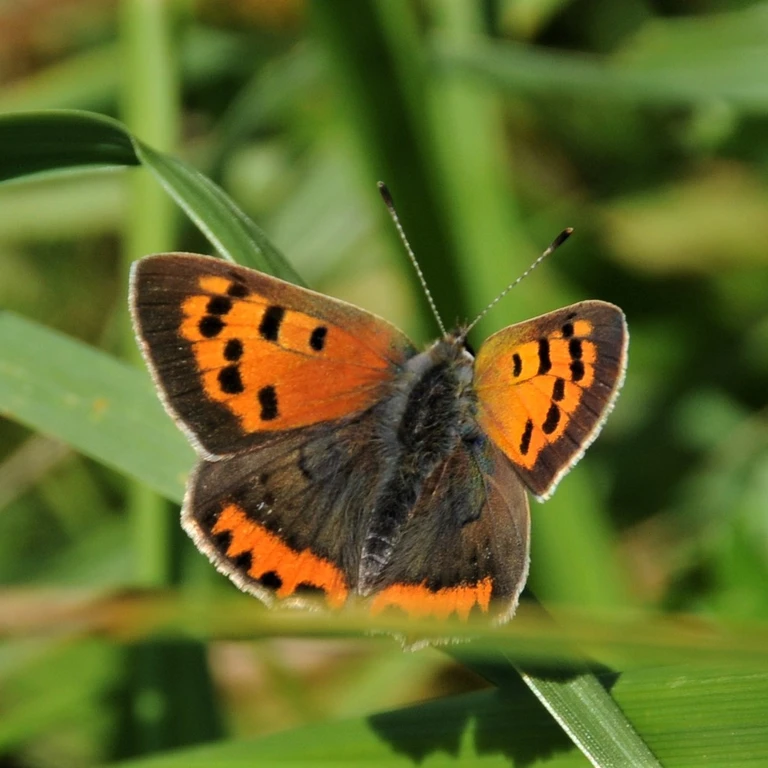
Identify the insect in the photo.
Lycaena phlaeas
